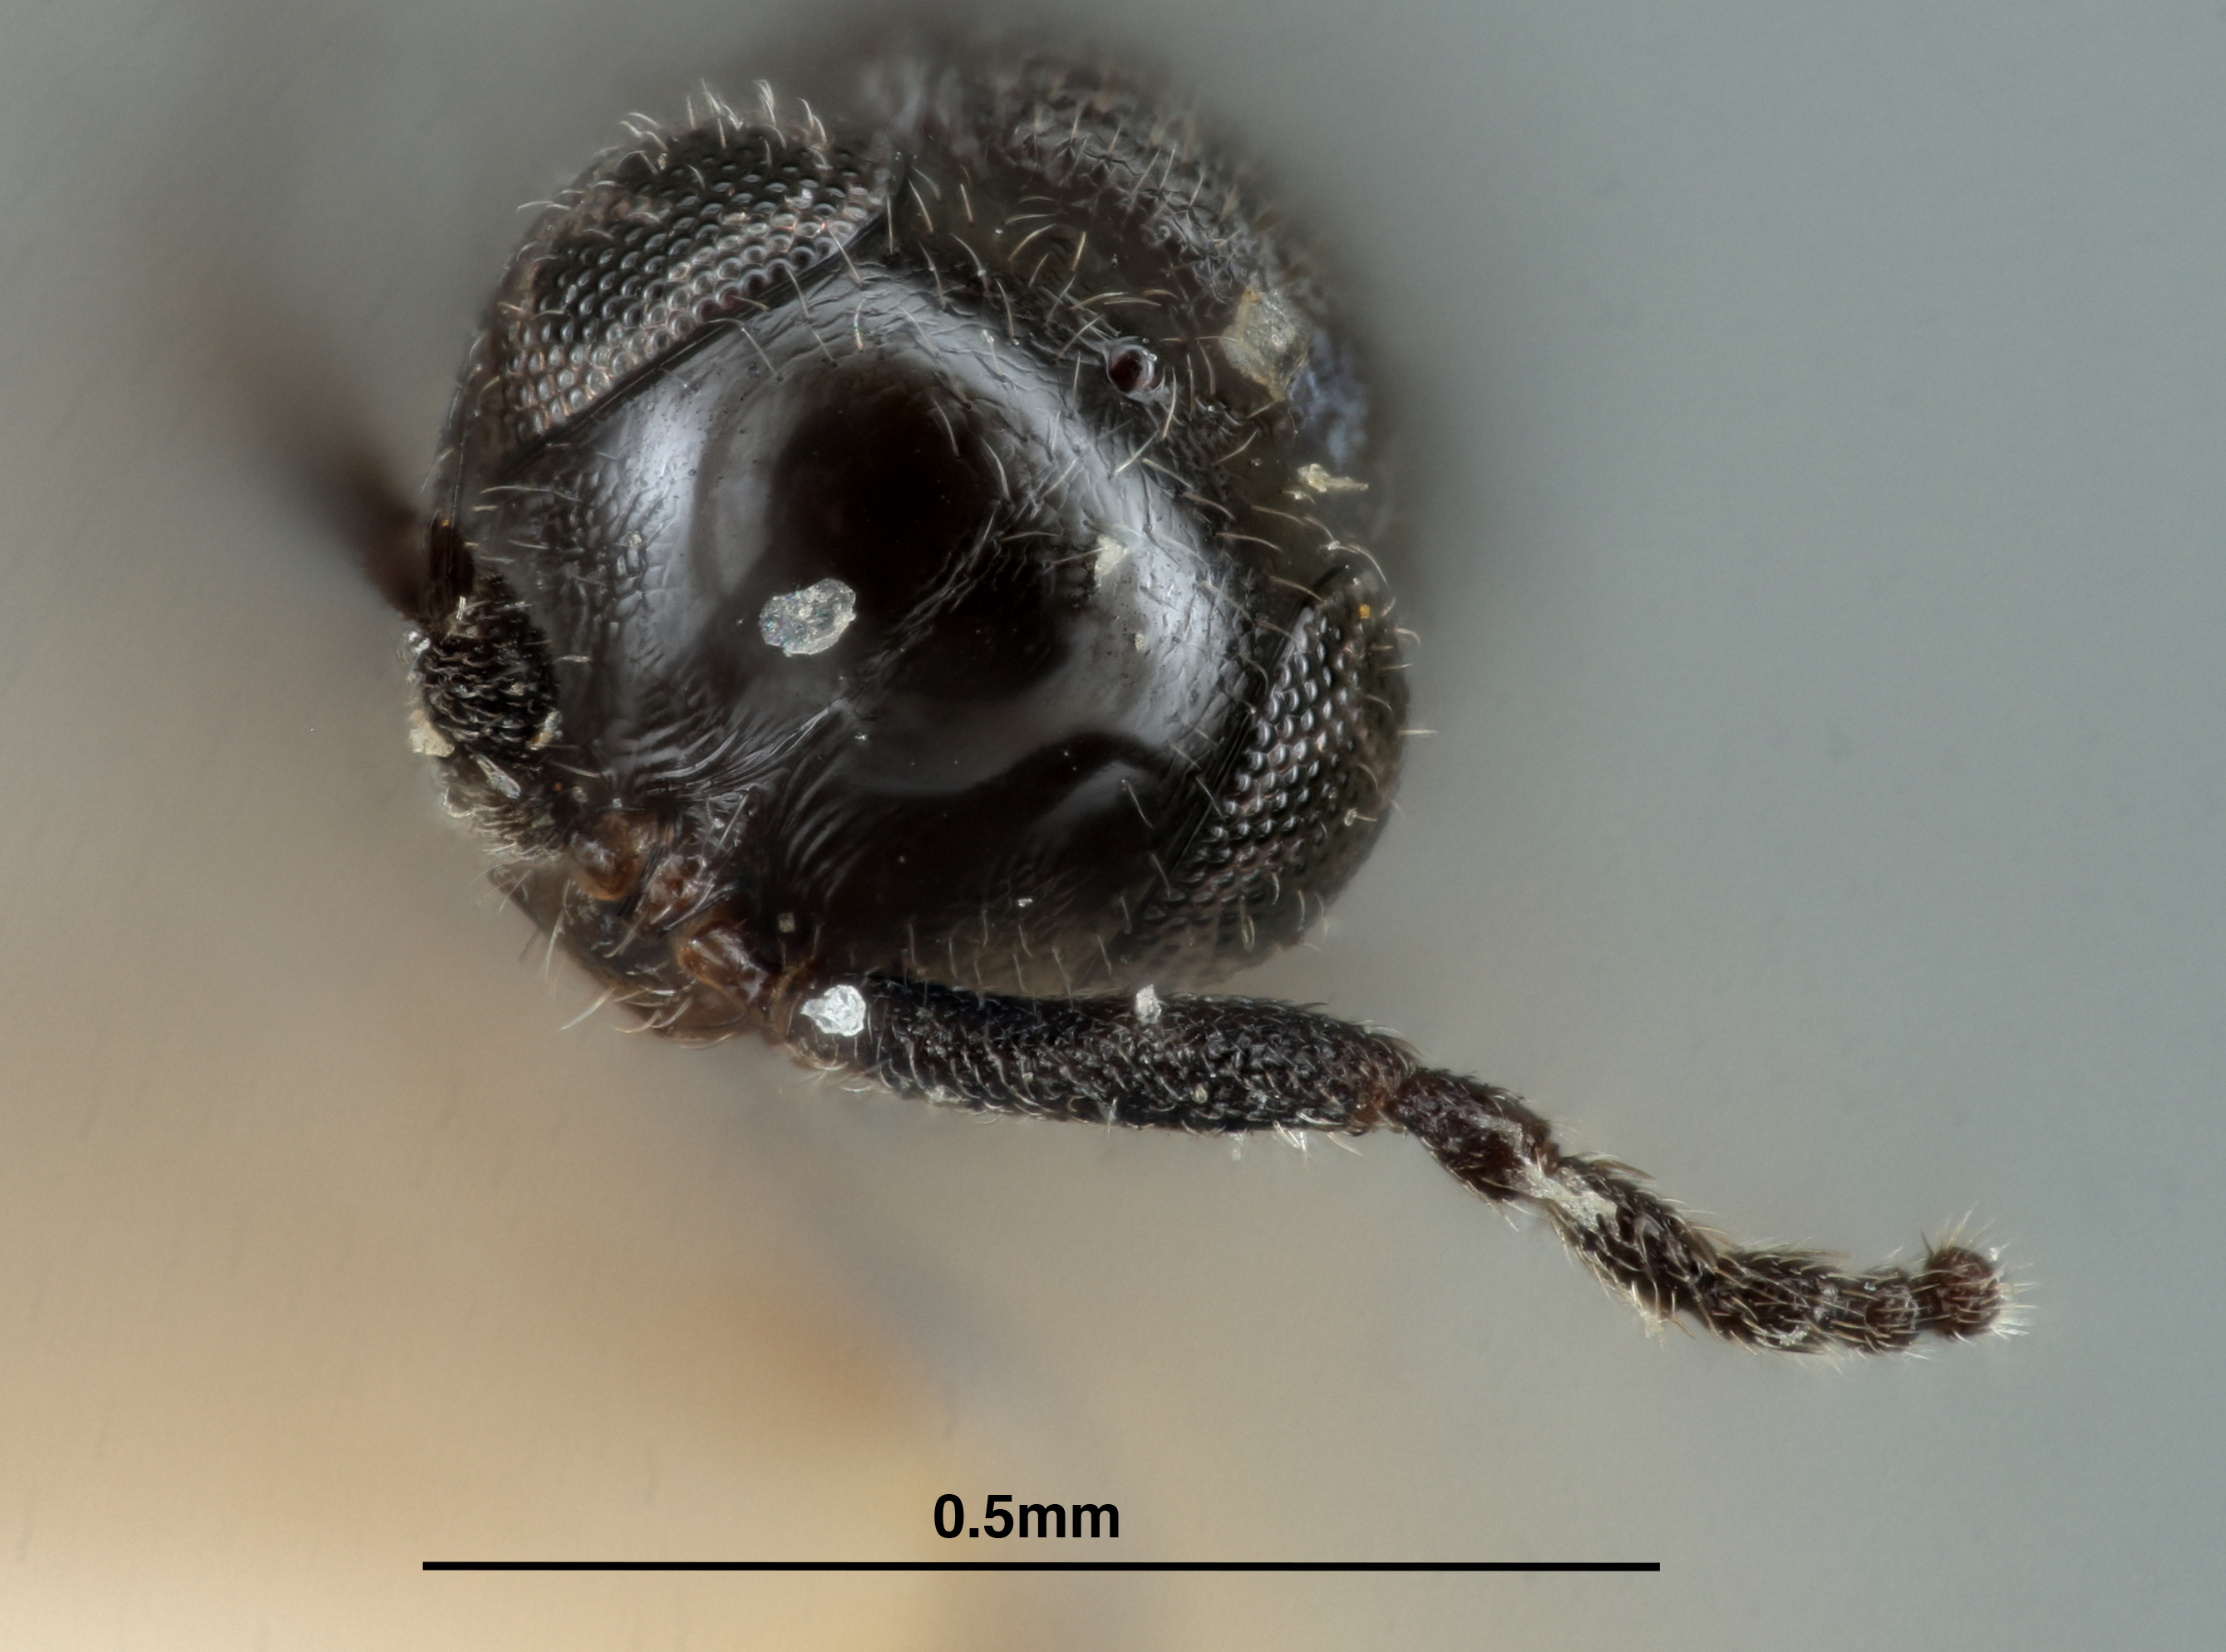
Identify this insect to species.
Trimorus perspicuus
